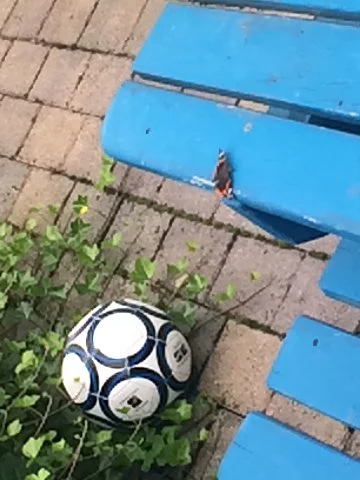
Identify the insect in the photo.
Vanessa atalanta
